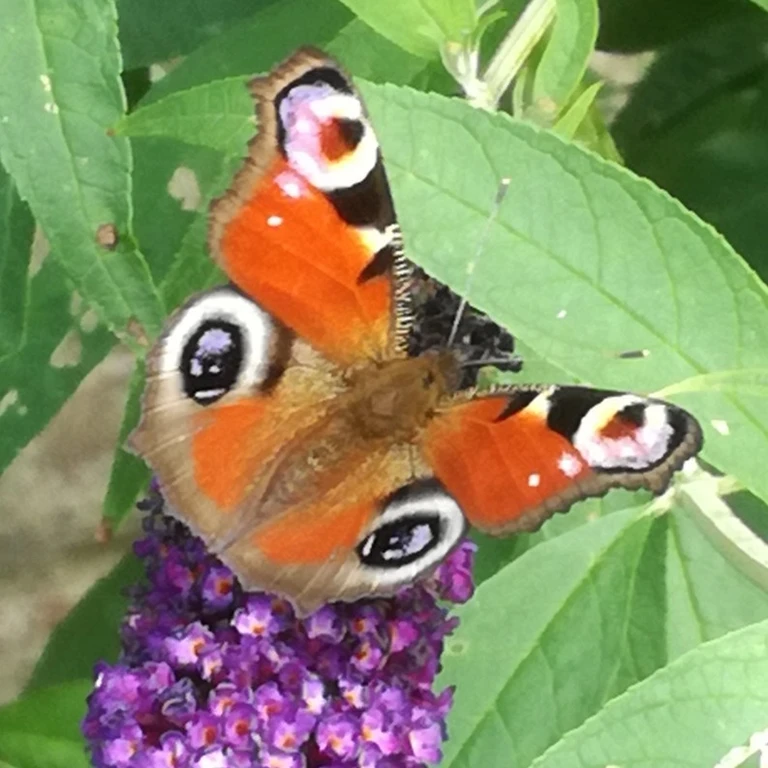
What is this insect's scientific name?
Aglais io
